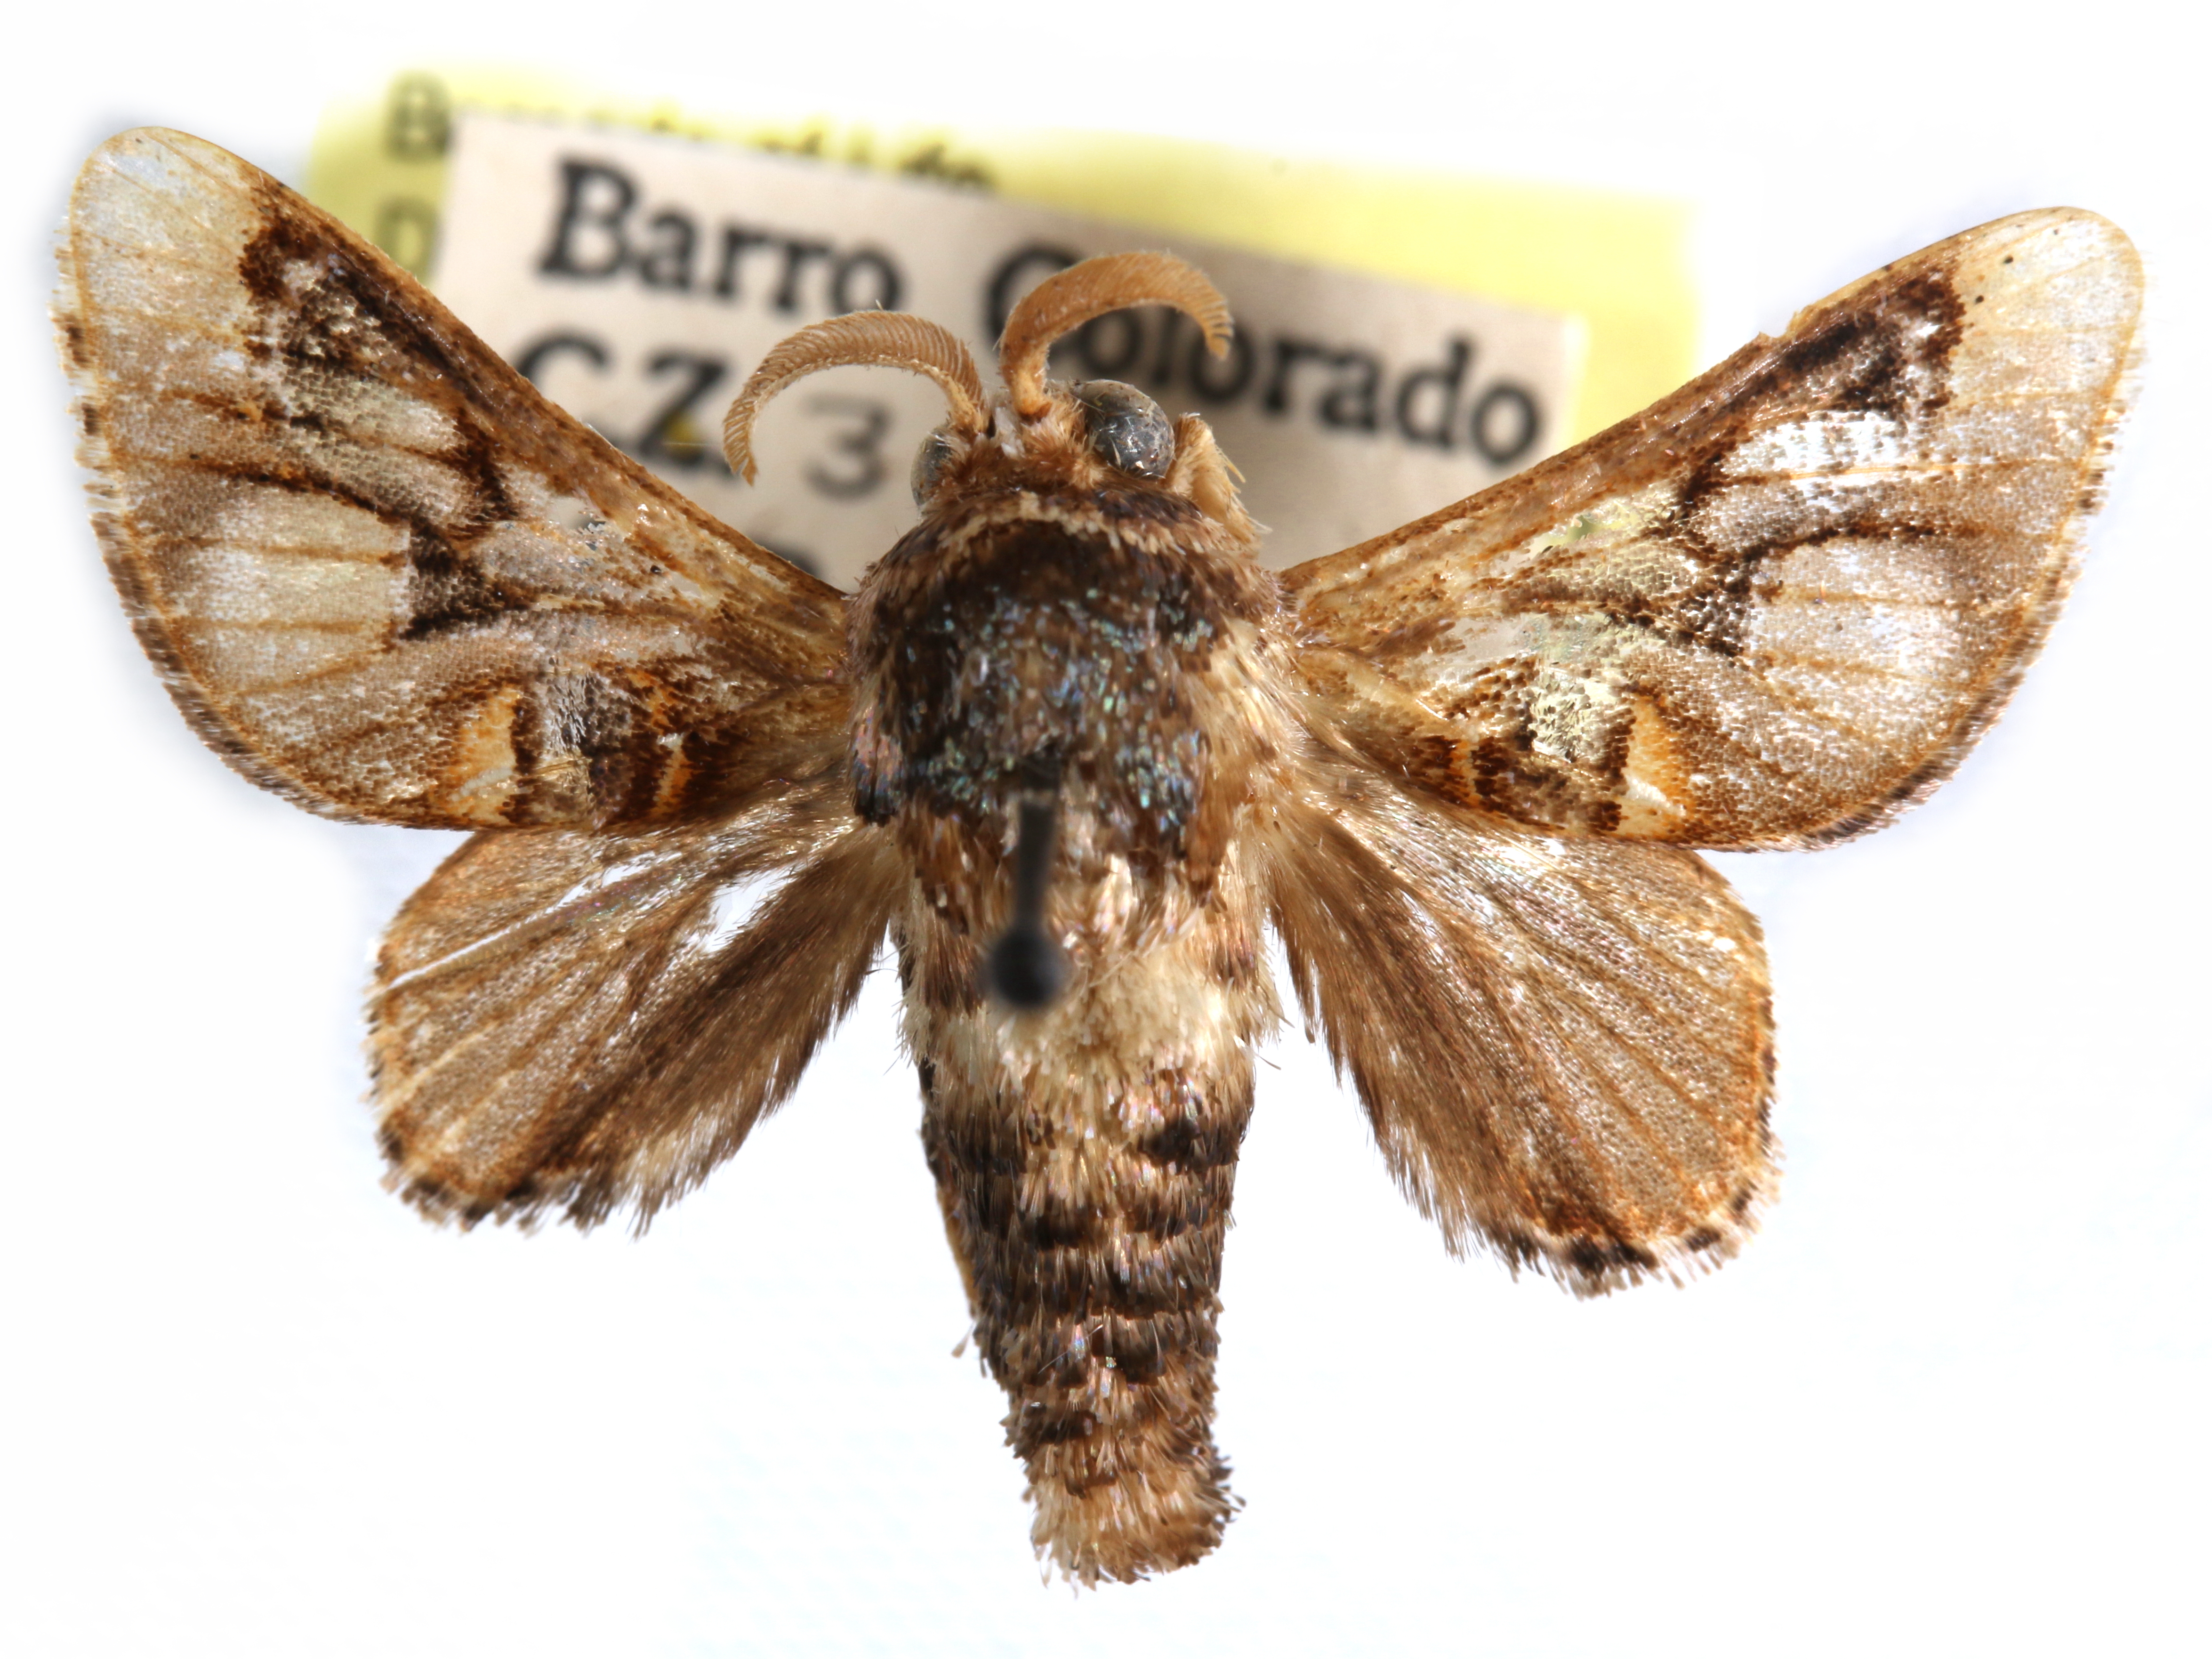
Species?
Paleophobetron perornata
